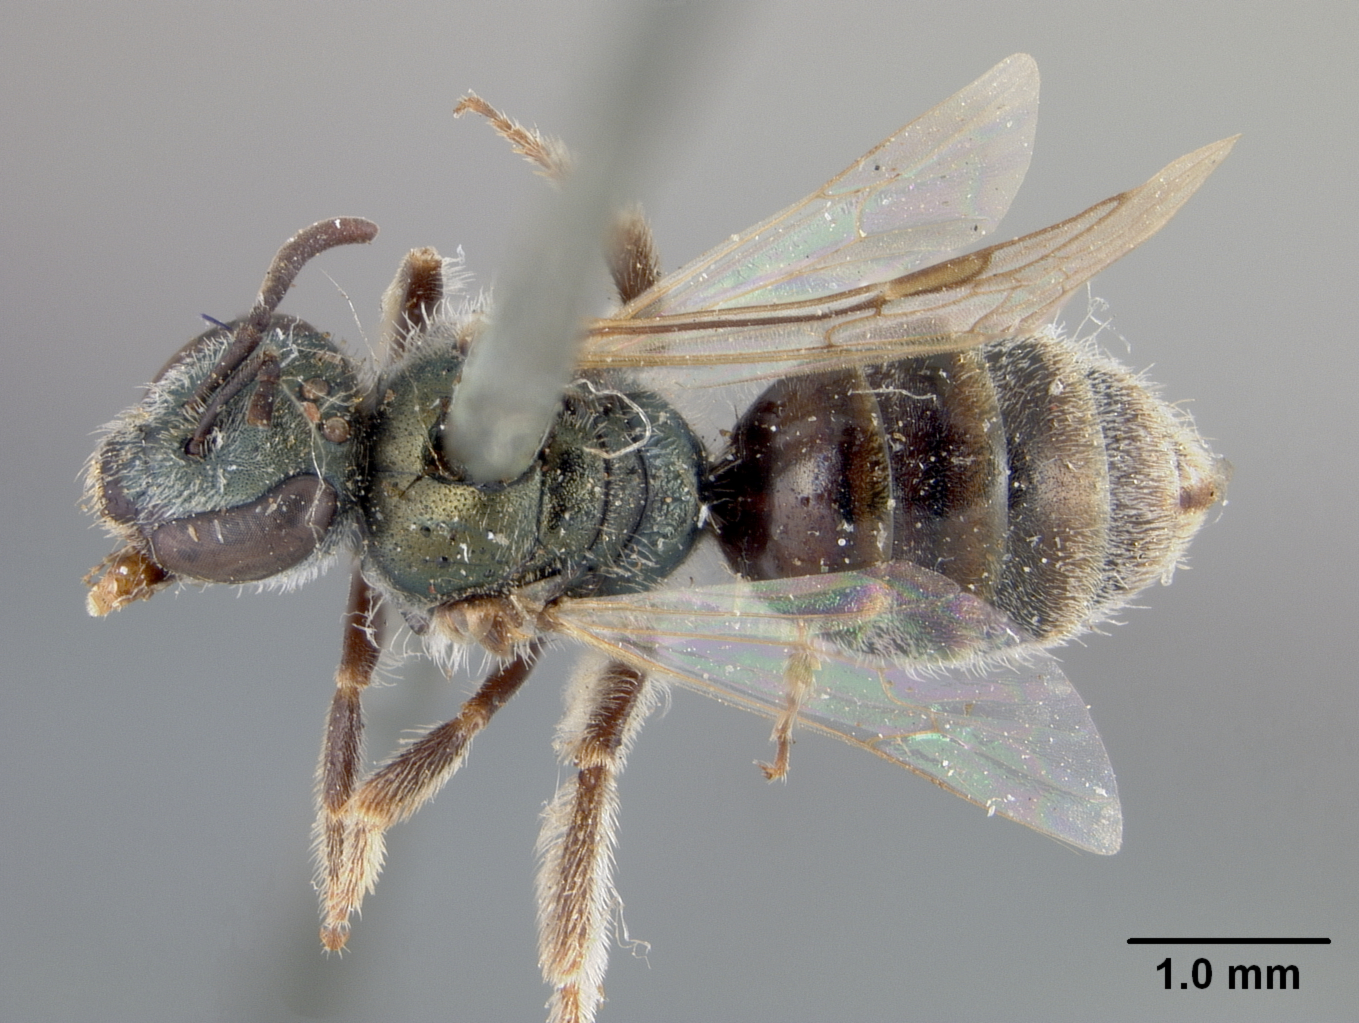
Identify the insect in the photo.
Halictus impavidus
